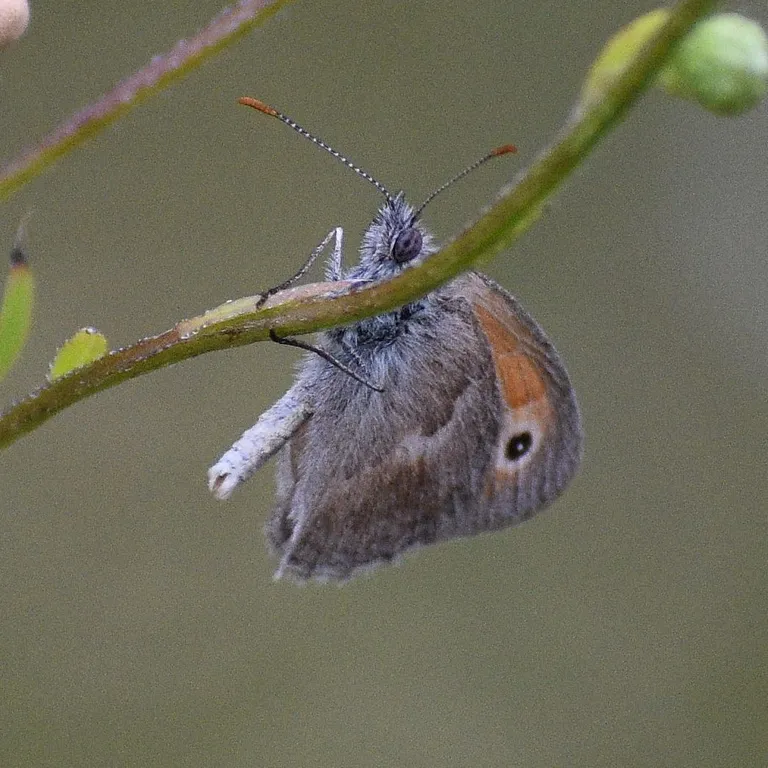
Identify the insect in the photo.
Coenonympha pamphilus
